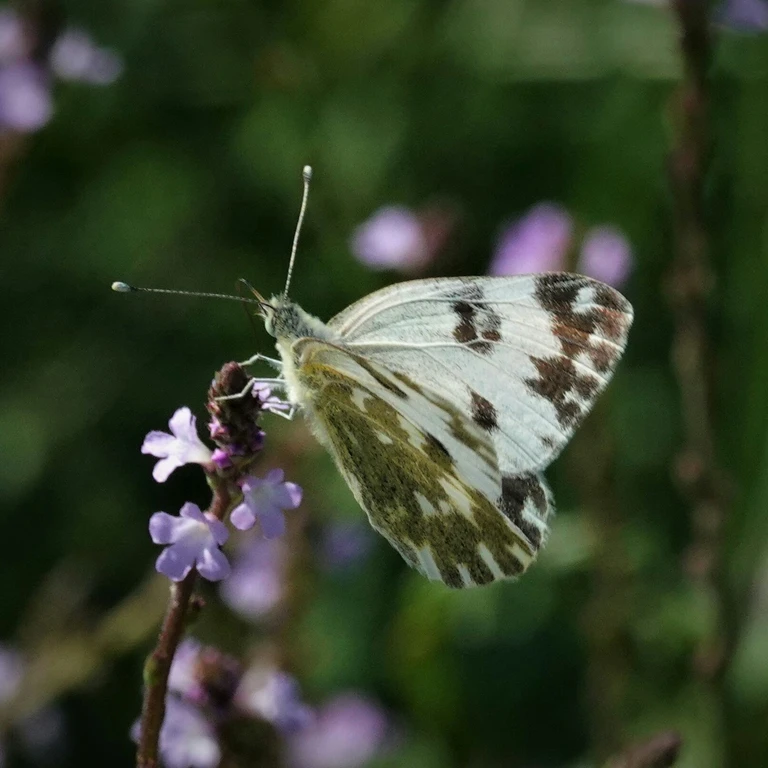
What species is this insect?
Pontia edusa
